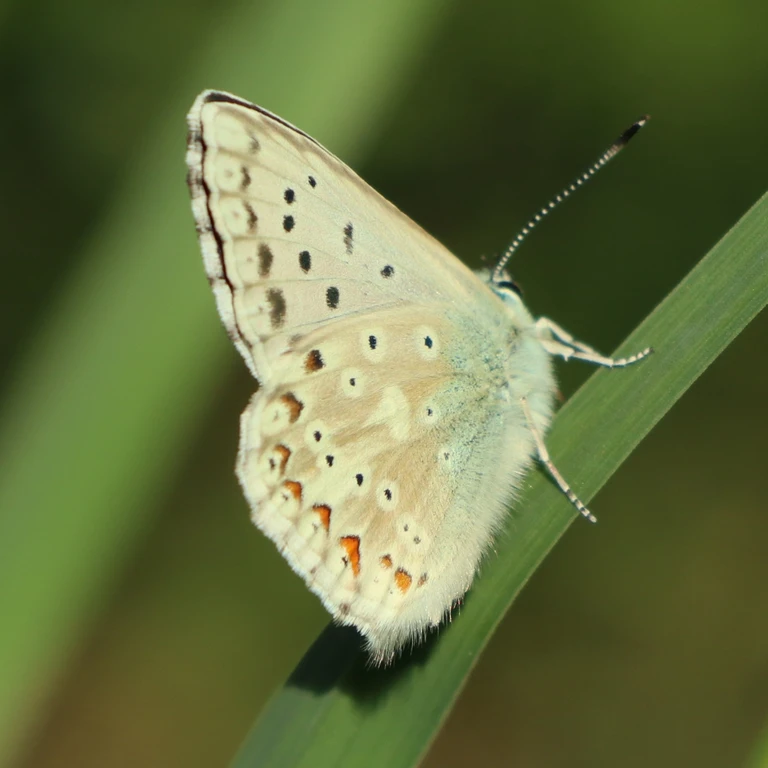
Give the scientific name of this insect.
Lysandra coridon
